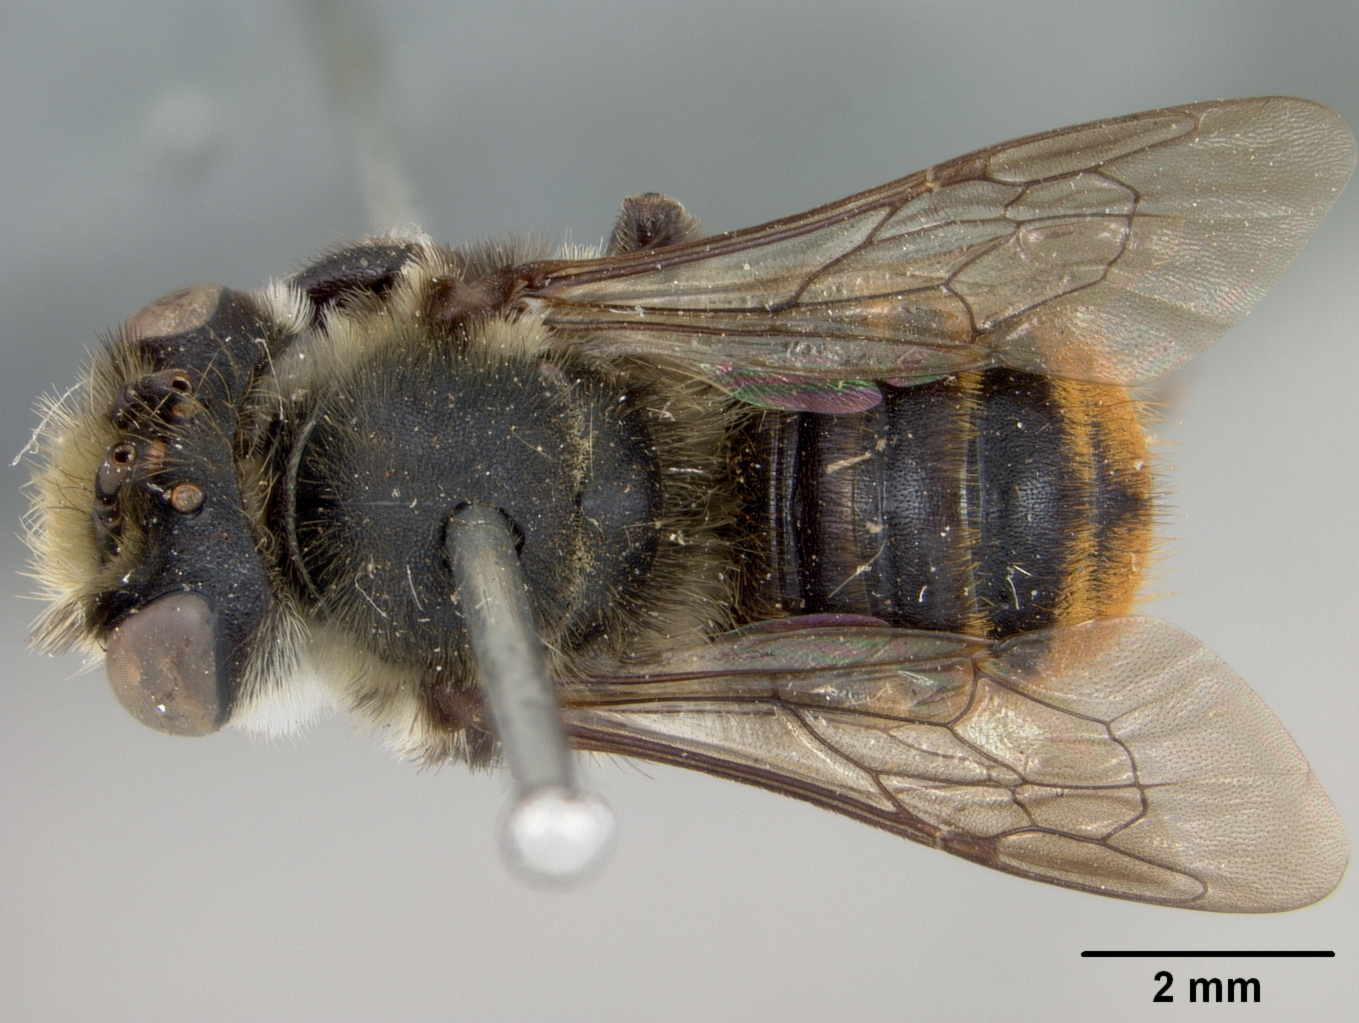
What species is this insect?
Megachile calens
